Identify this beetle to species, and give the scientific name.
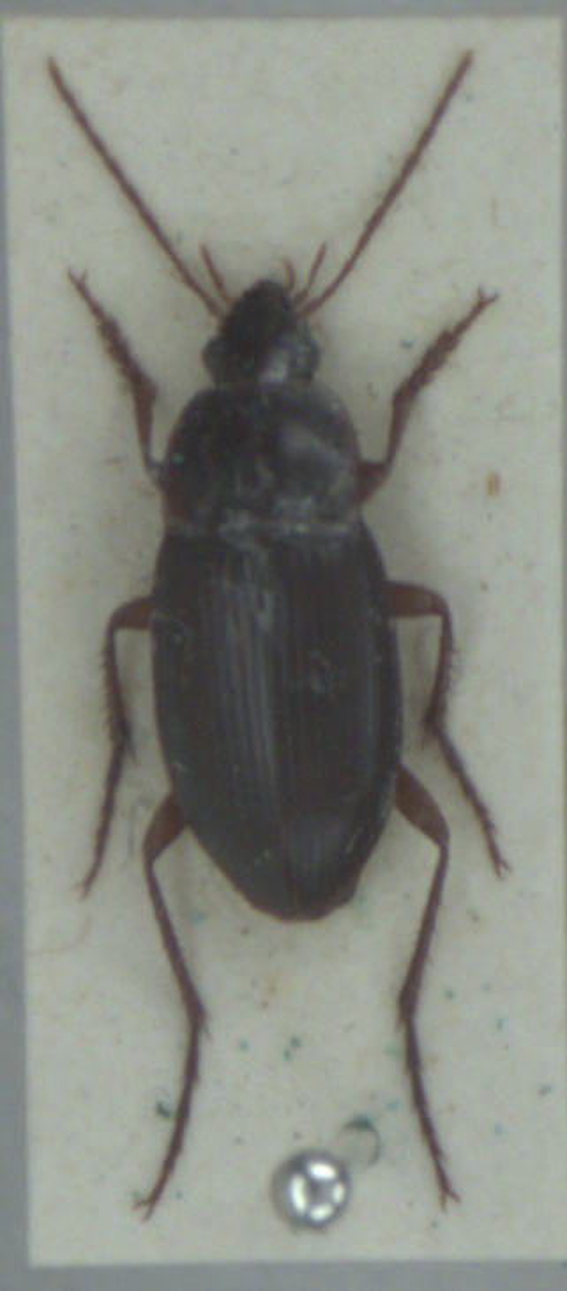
Calathus ambiguus
